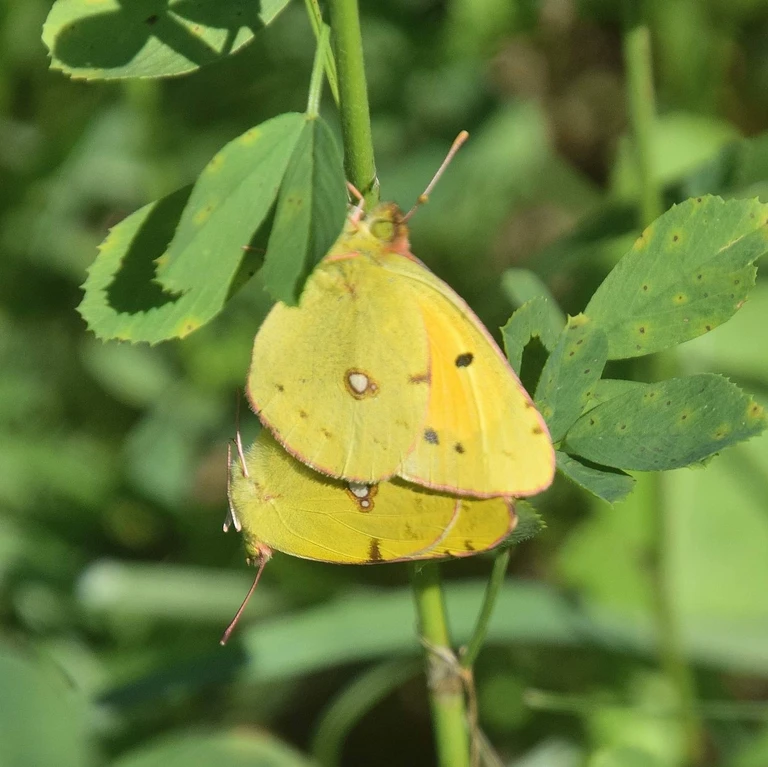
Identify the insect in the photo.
Colias croceus
